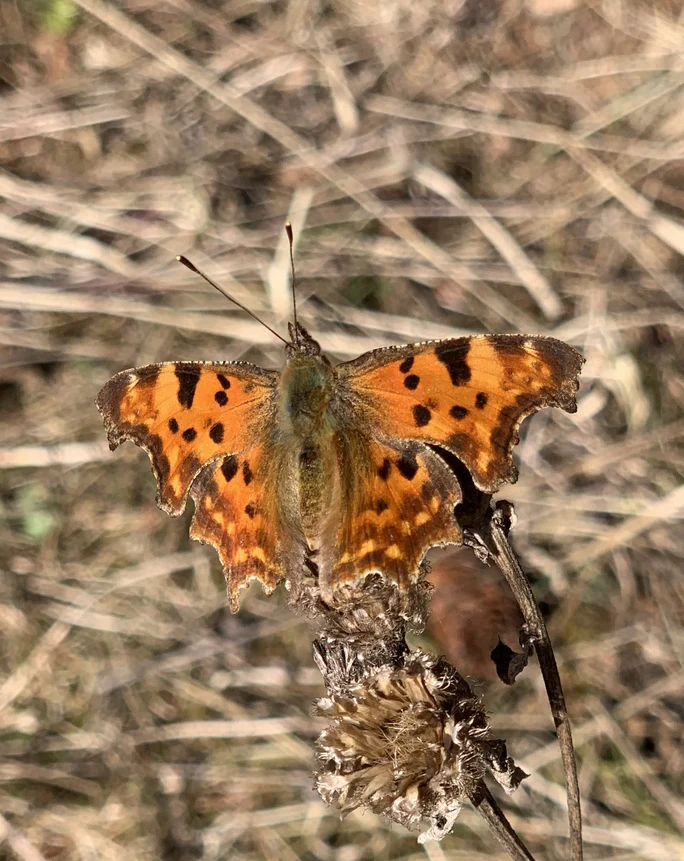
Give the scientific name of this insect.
Polygonia c-album
